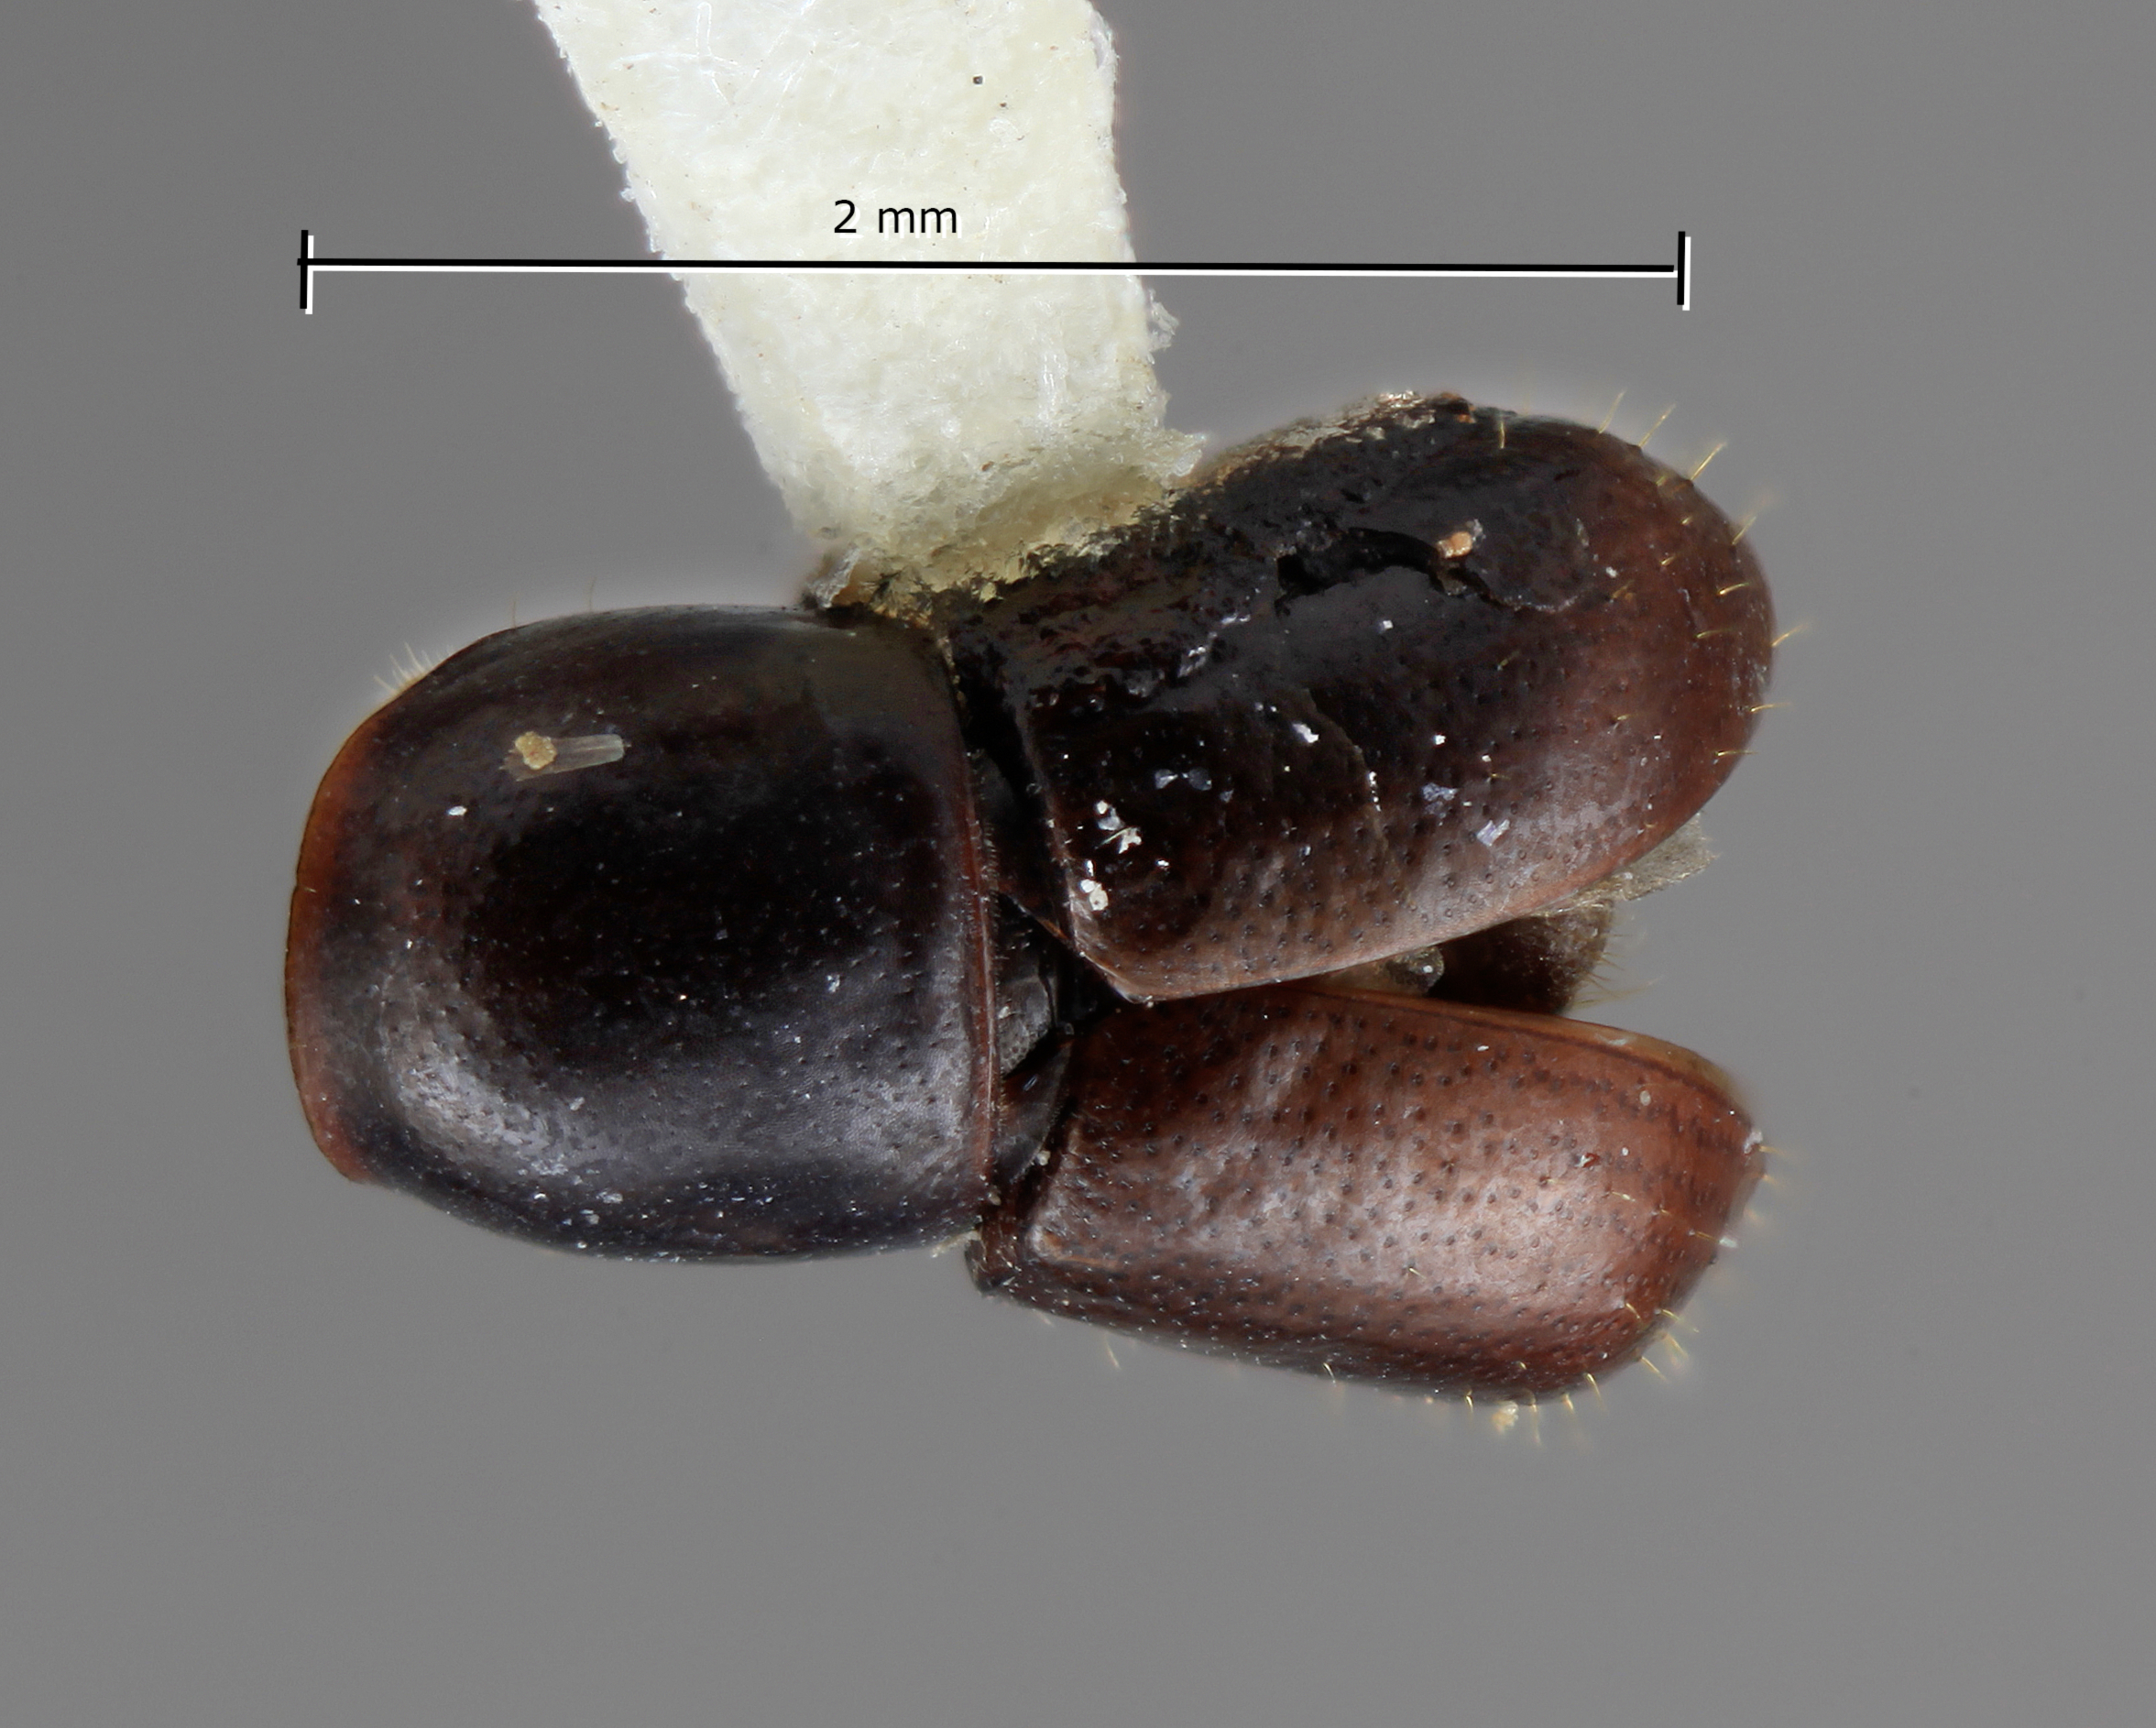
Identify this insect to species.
Corthylus cecropicolens
